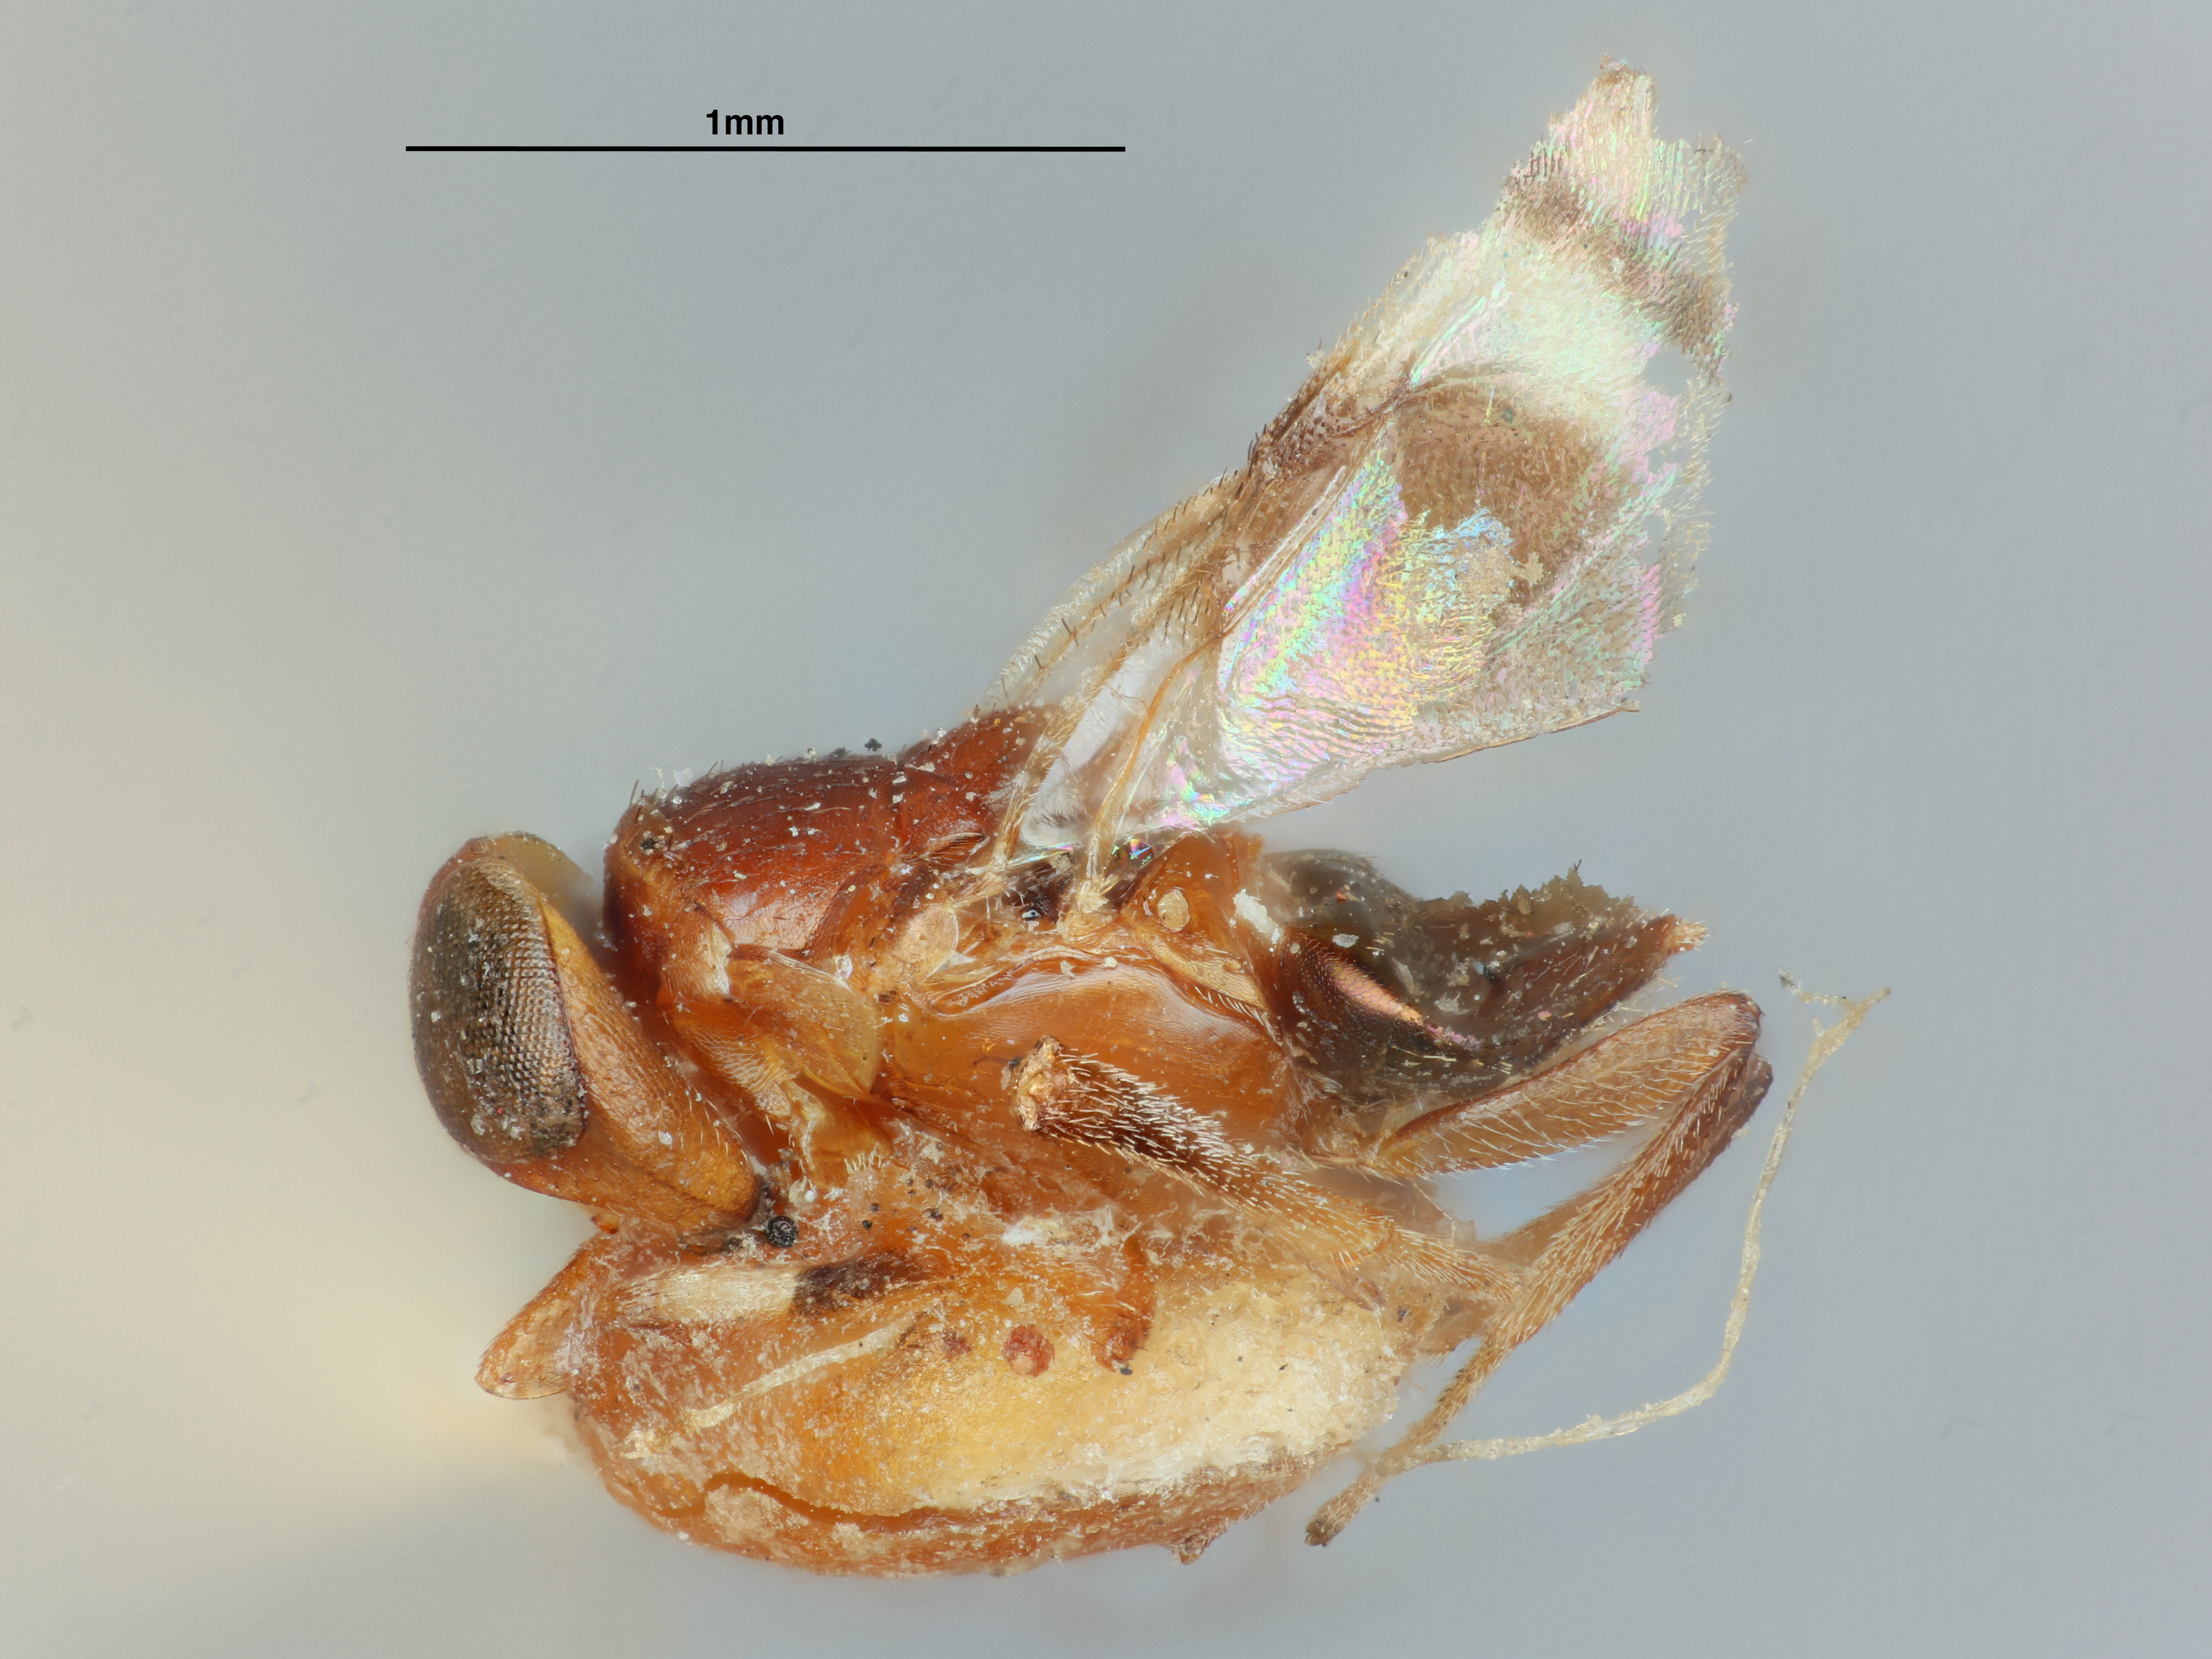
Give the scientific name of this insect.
Homalotylus lachni
